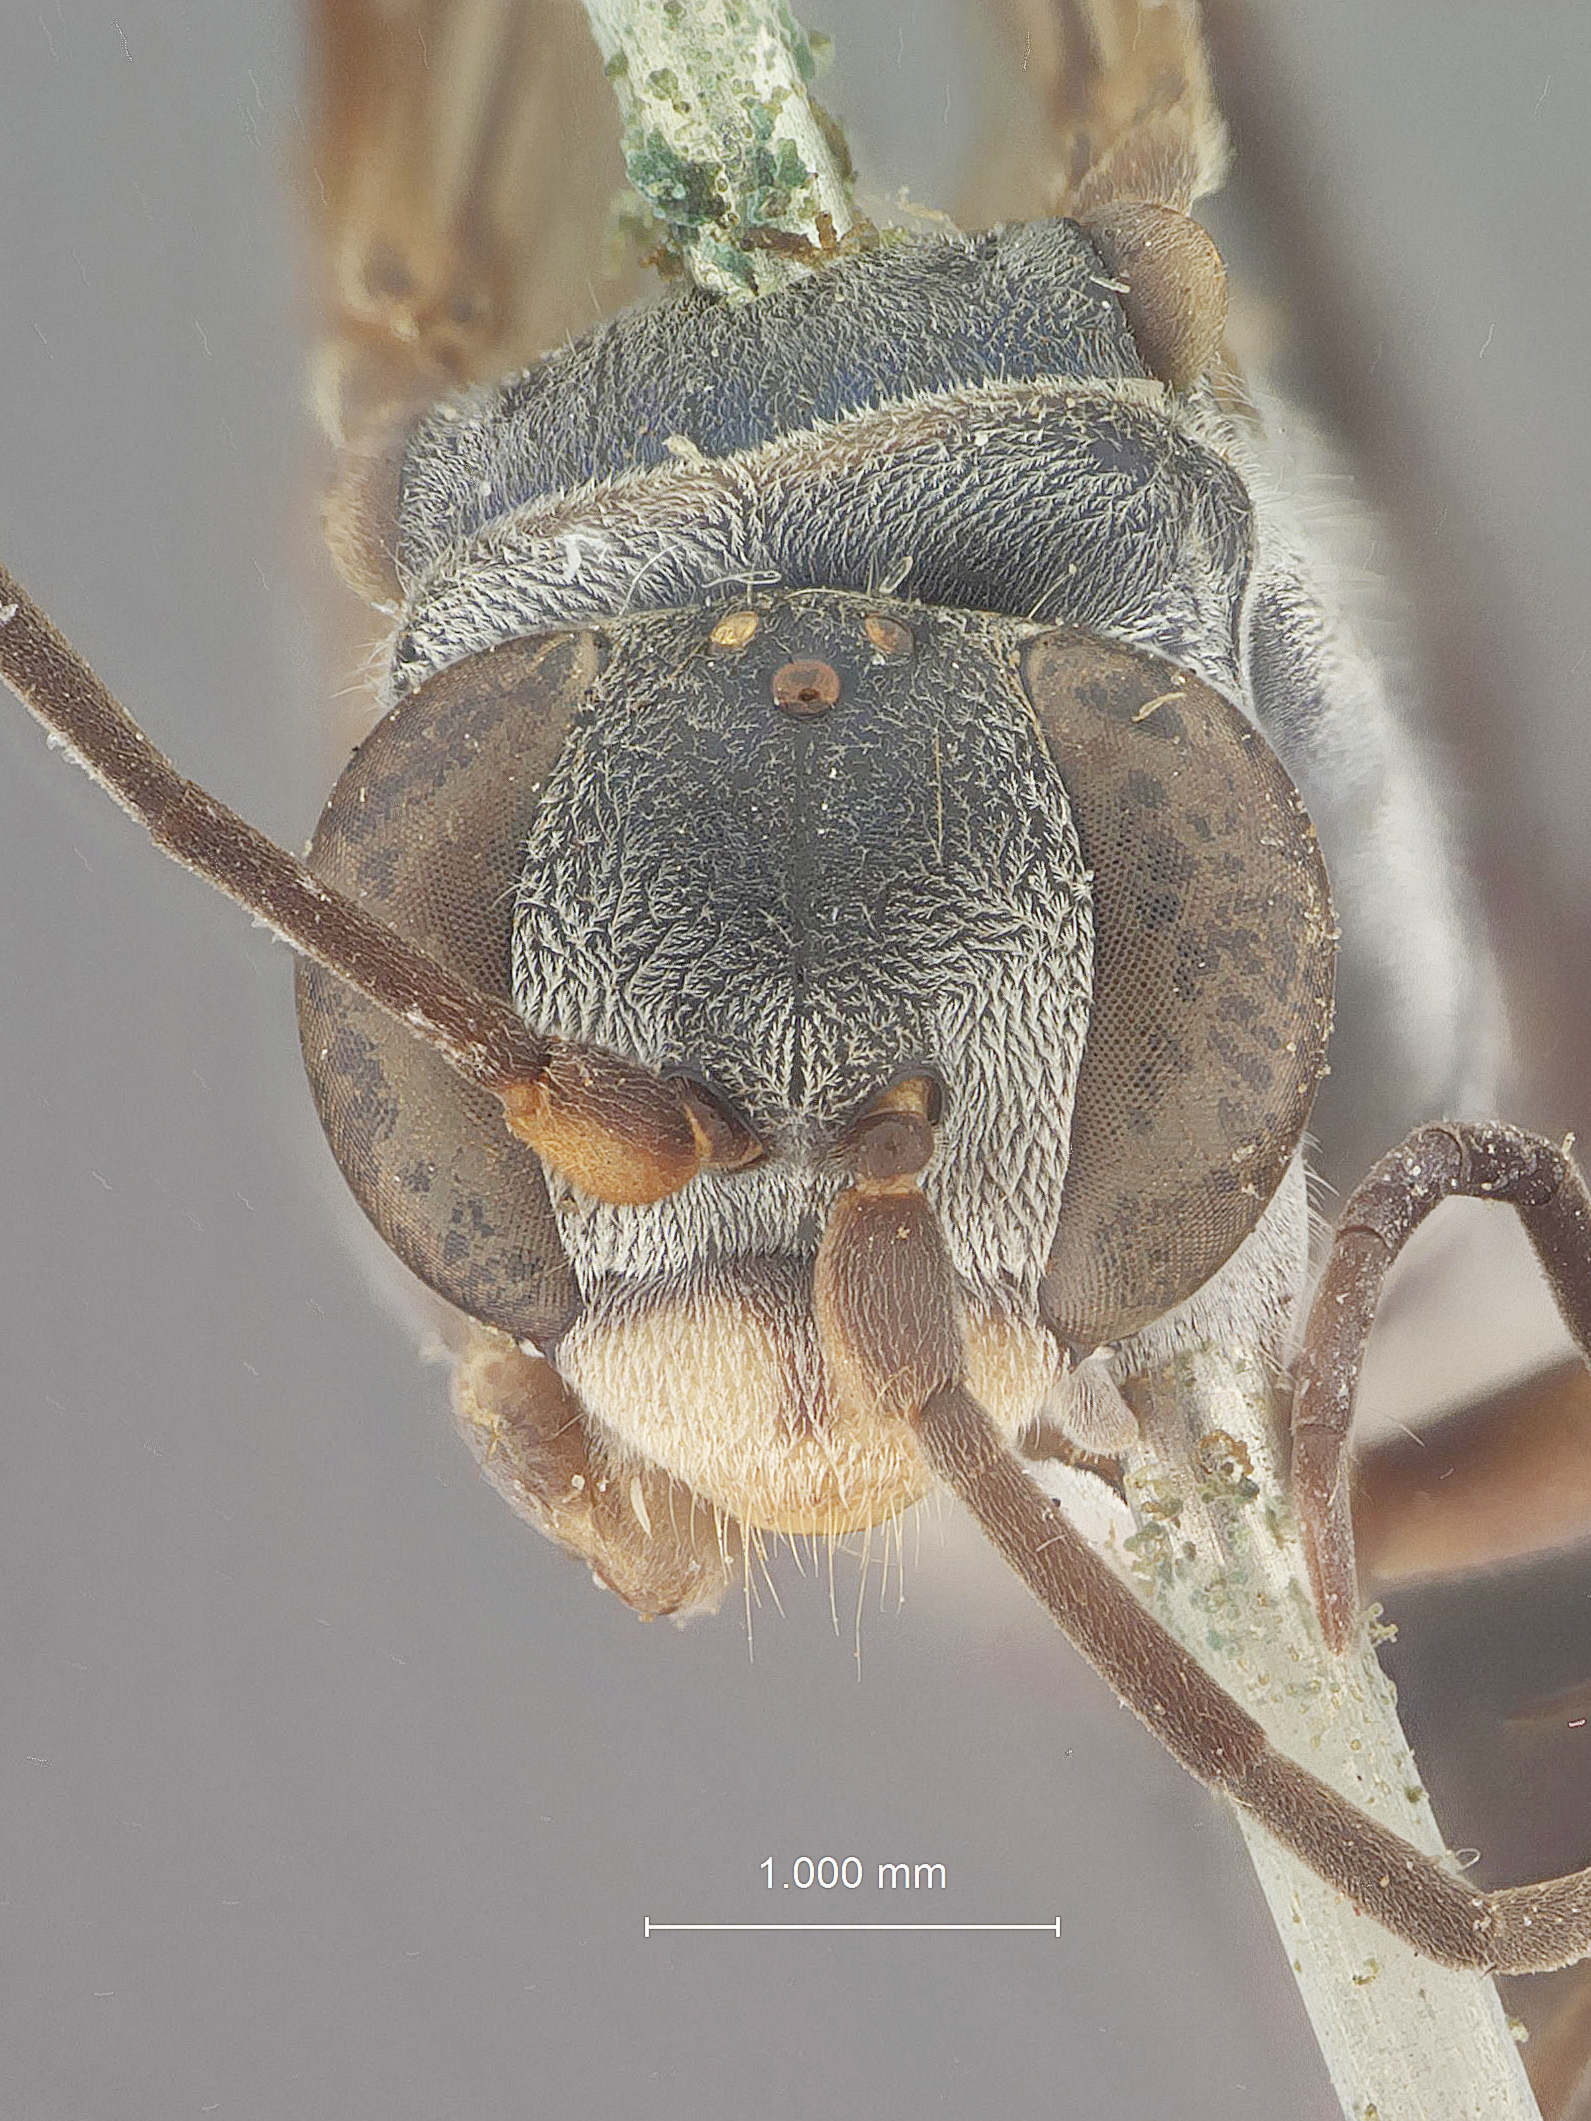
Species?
Pseudagenia rizali
